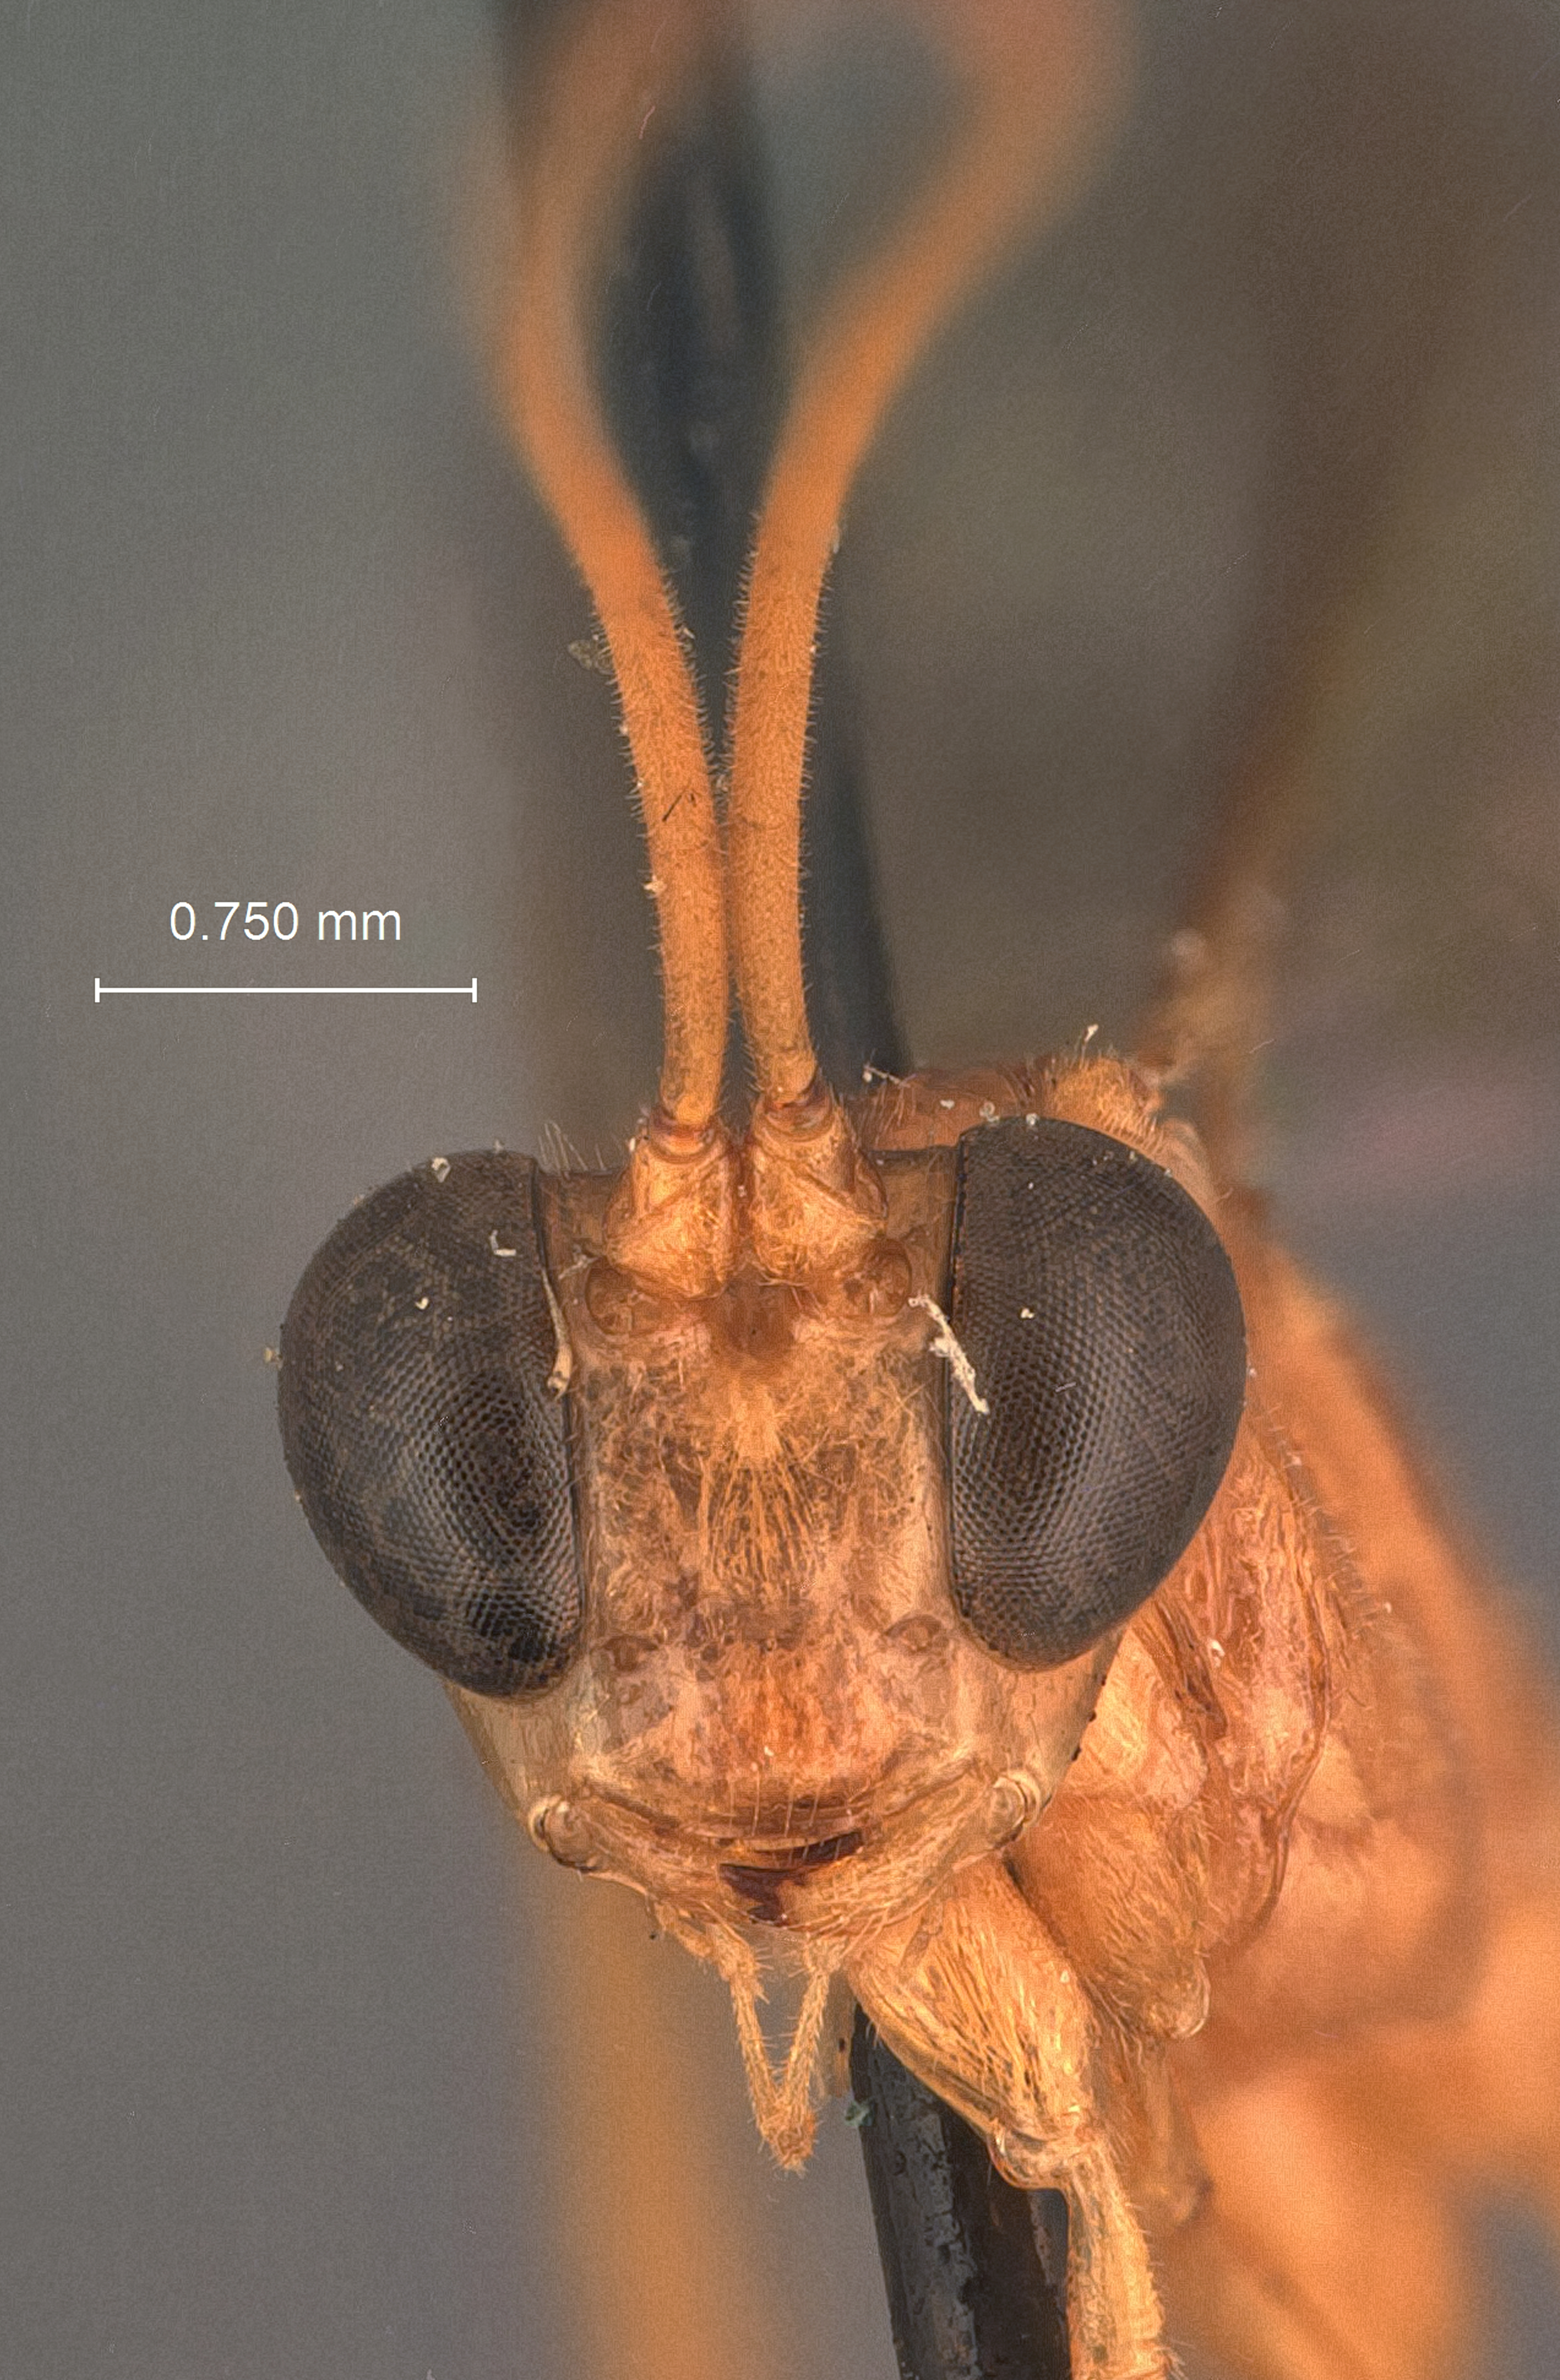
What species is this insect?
Diapetus fossulatus
